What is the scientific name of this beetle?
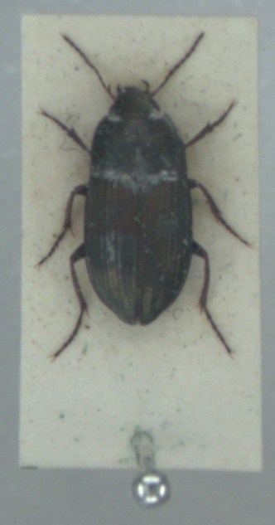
Amara spreta
